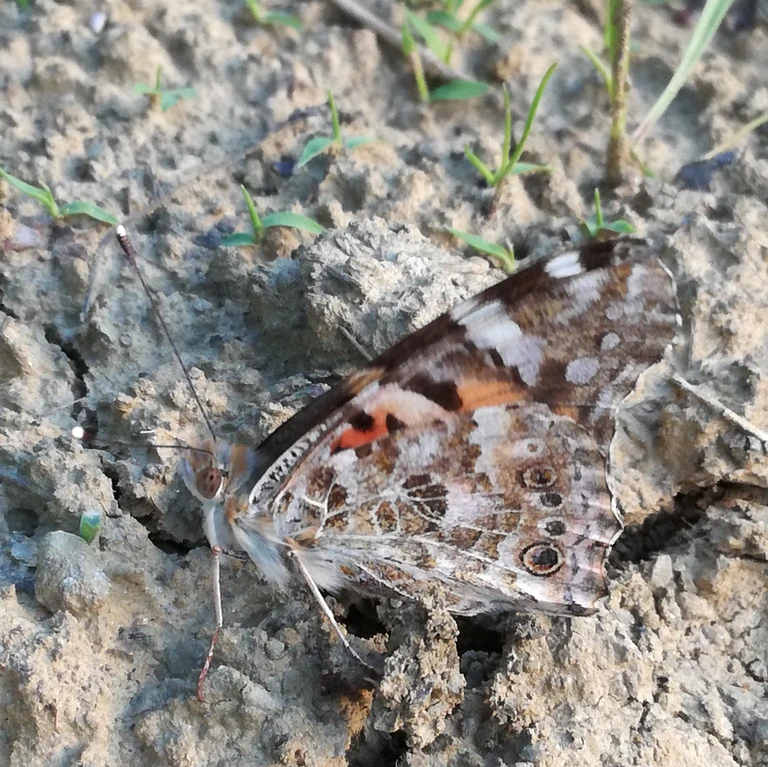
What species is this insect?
Vanessa cardui
